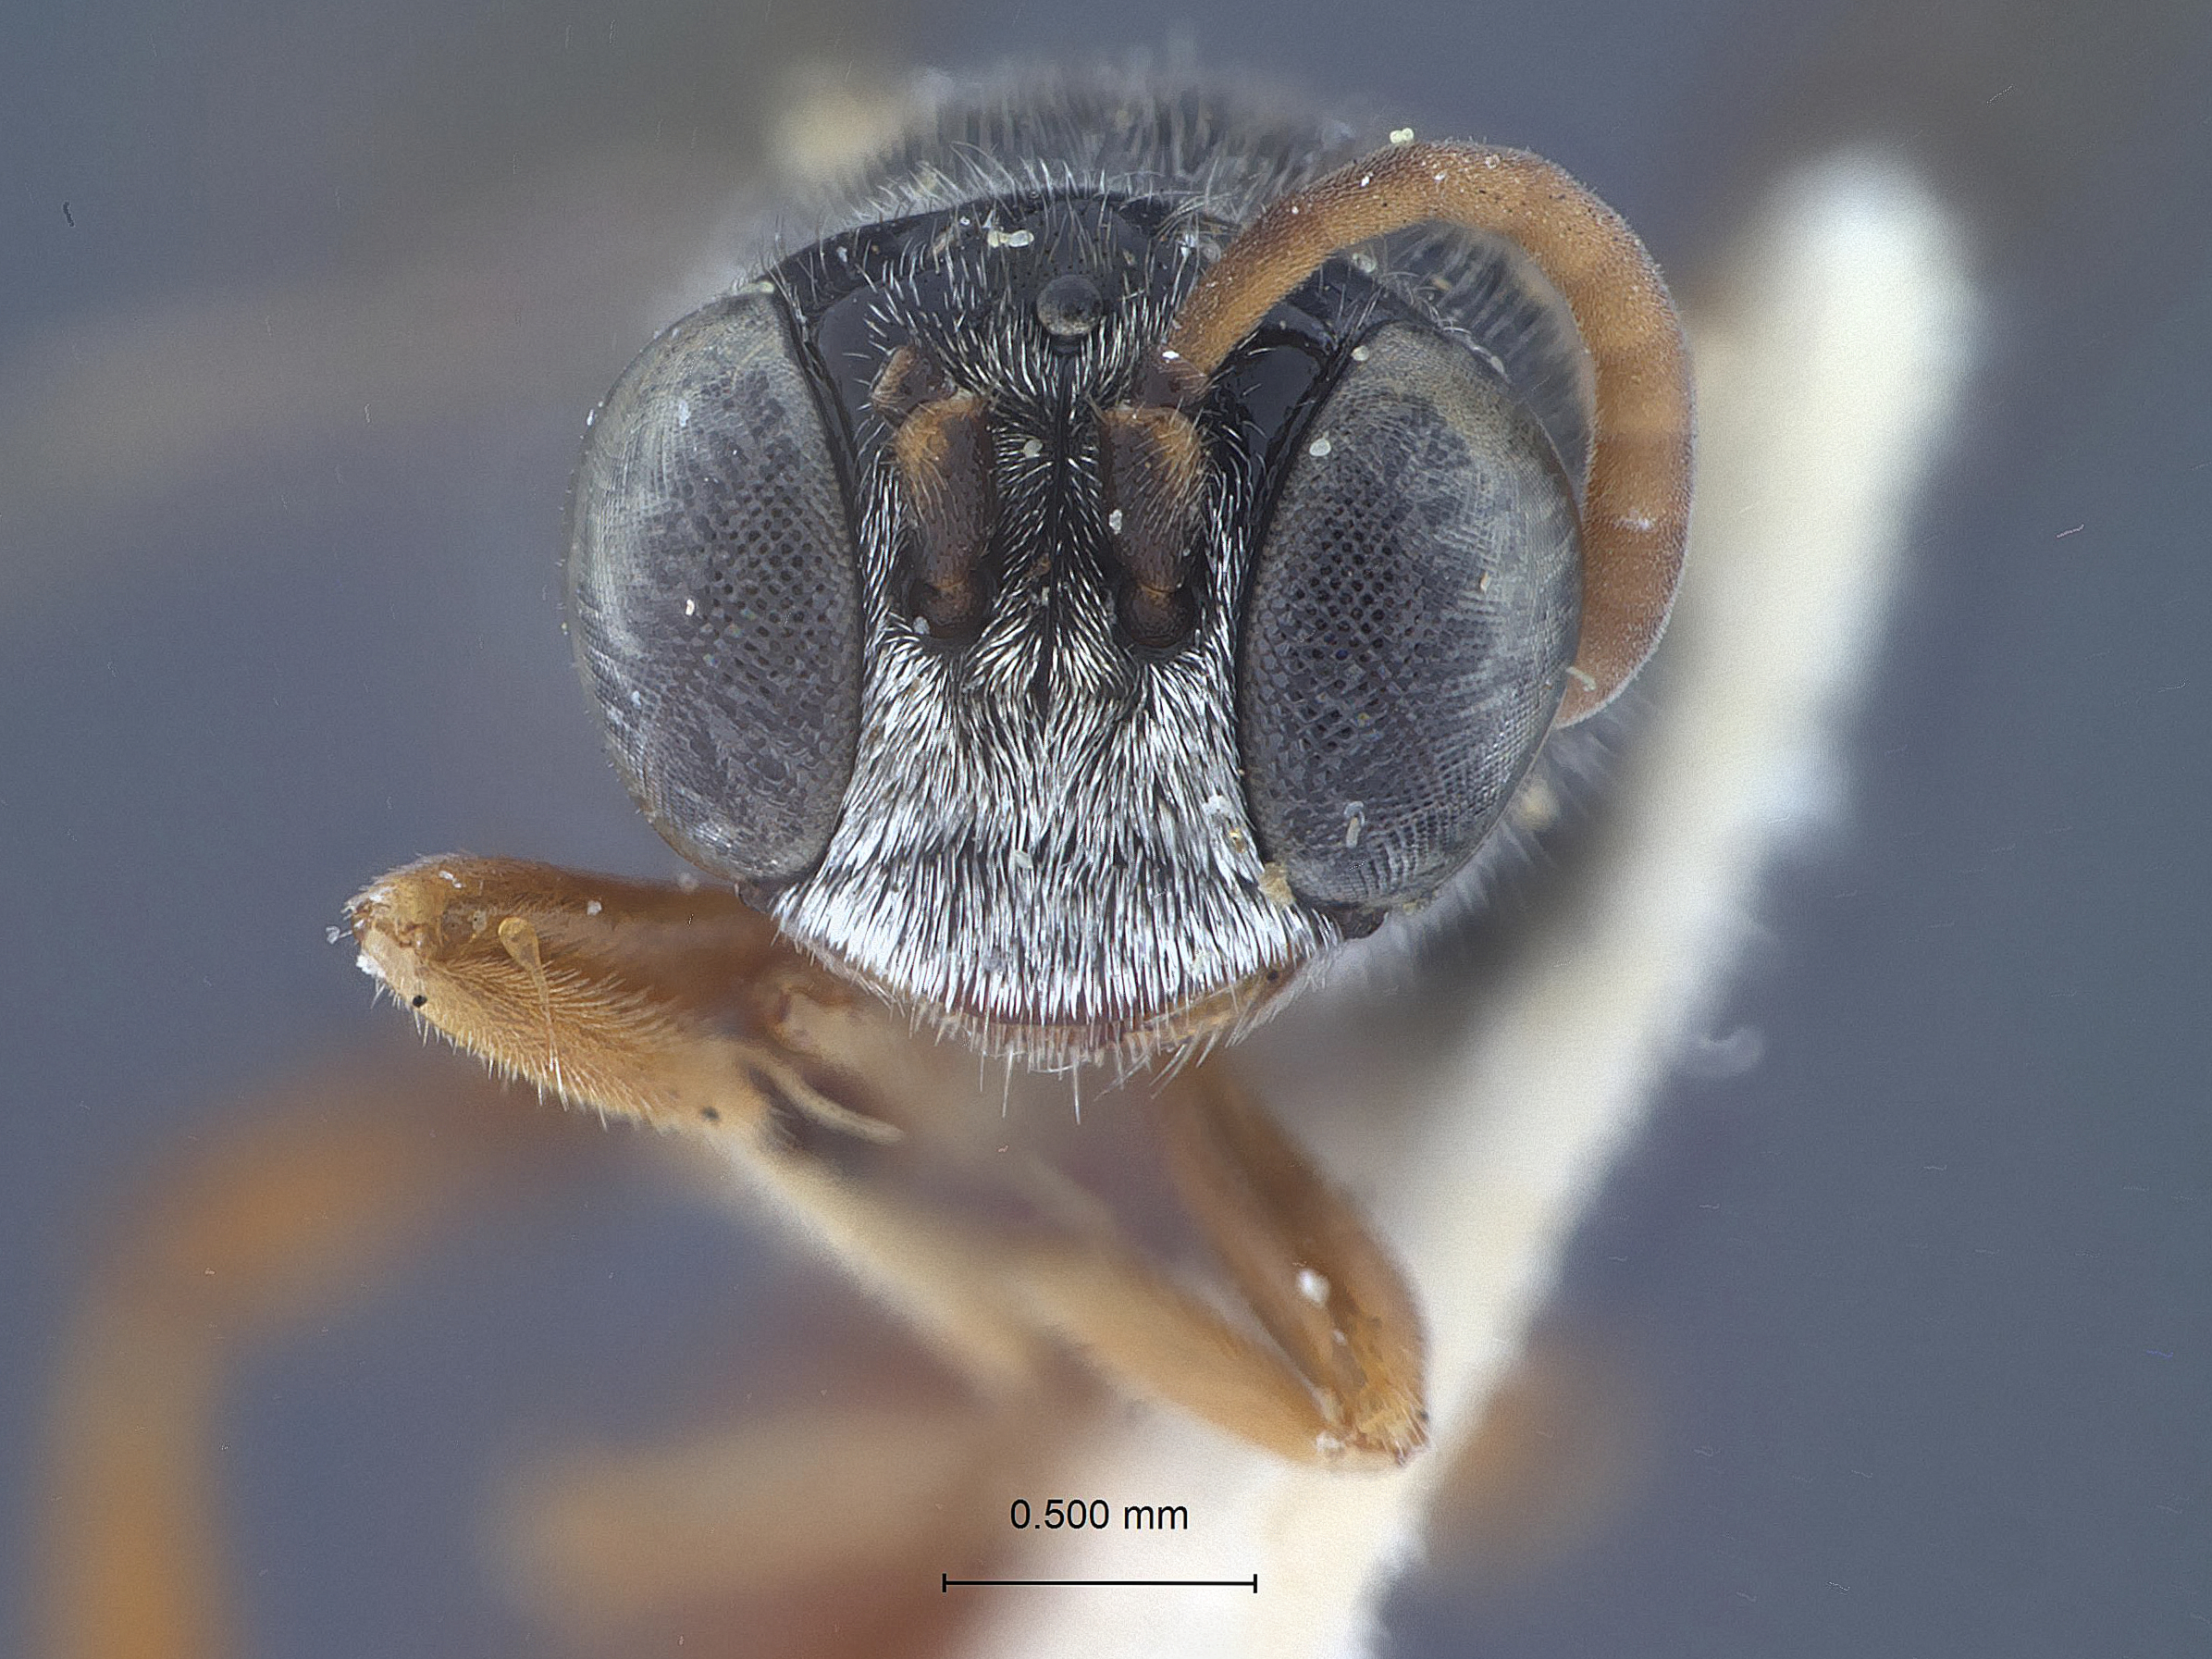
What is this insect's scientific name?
Pluto rotundus
